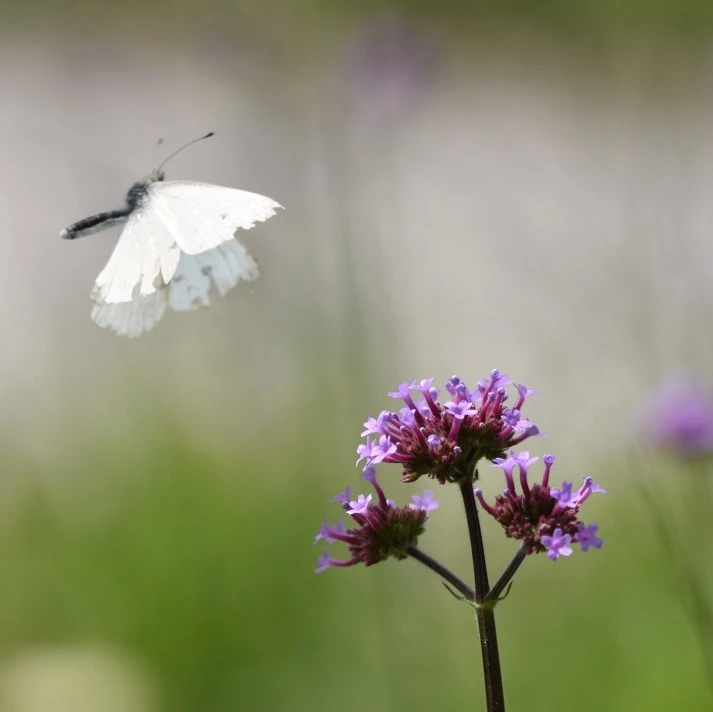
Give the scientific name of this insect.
Pieris rapae
